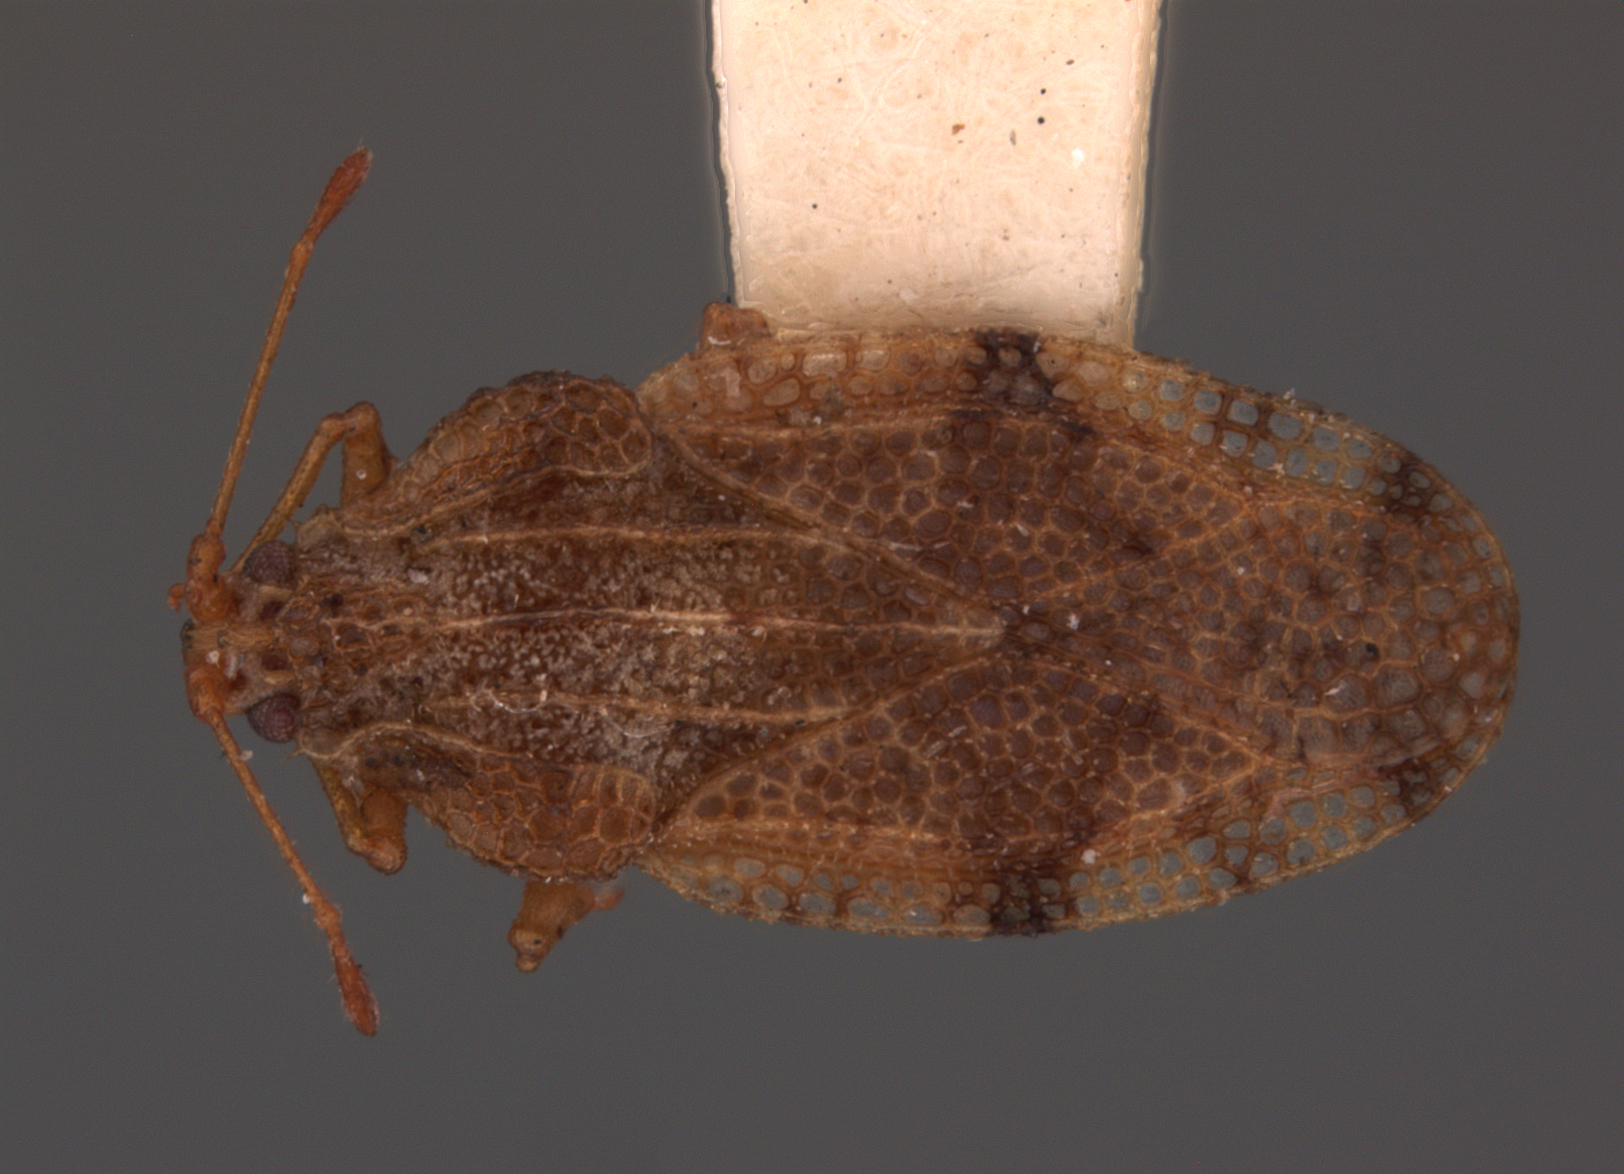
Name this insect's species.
Trachypeplus guinaicus
